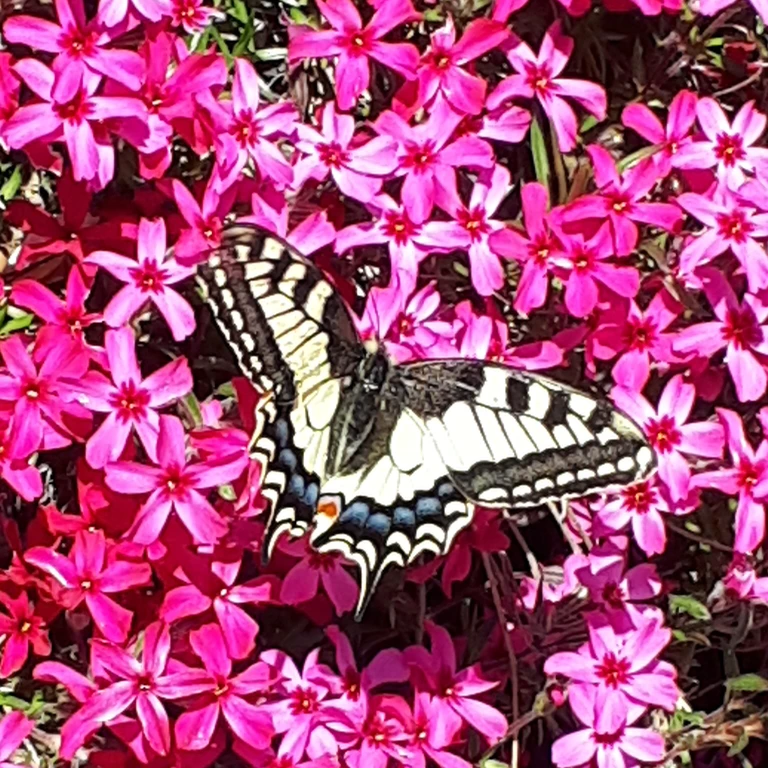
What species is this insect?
Papilio machaon
